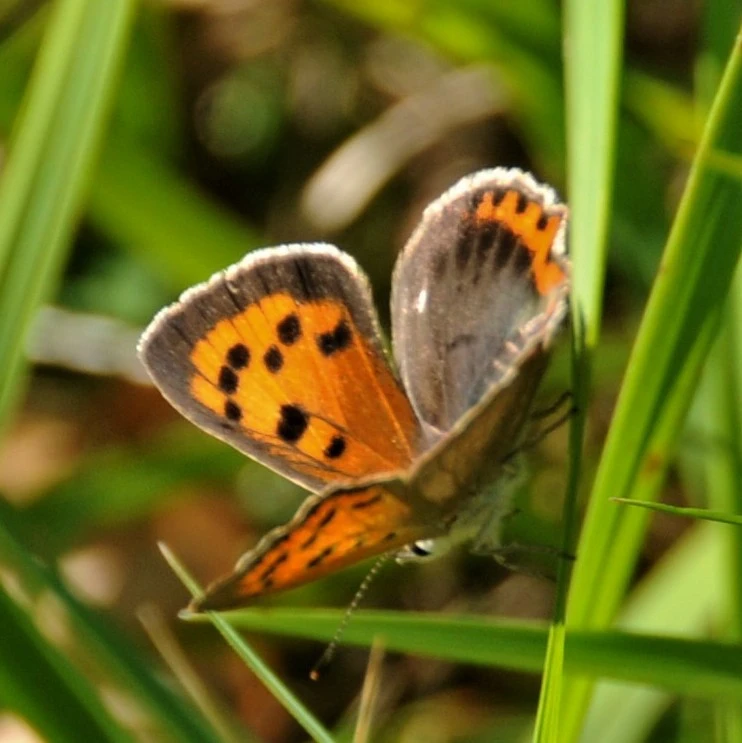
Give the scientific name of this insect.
Lycaena phlaeas
